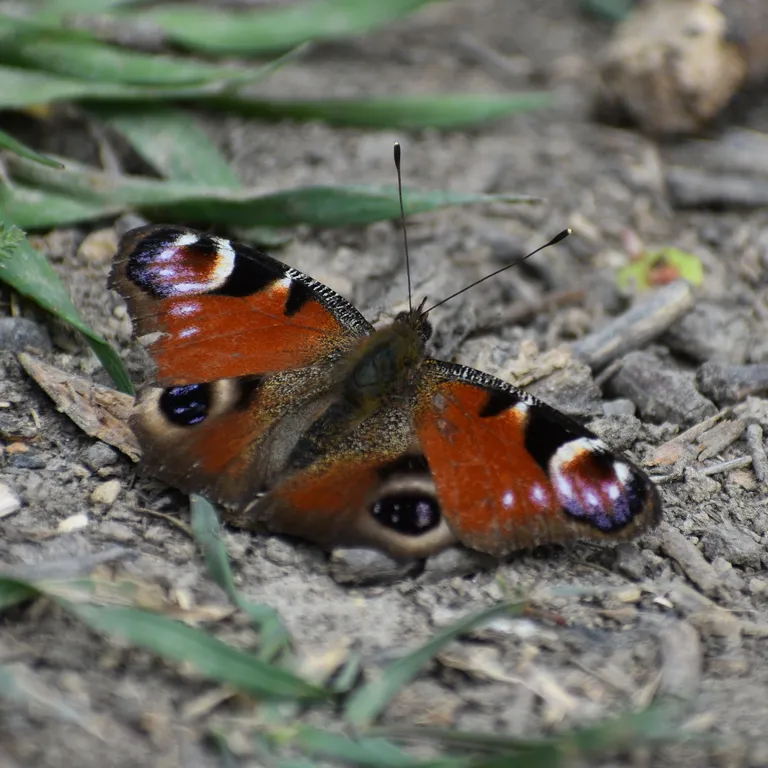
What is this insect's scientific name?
Aglais io
